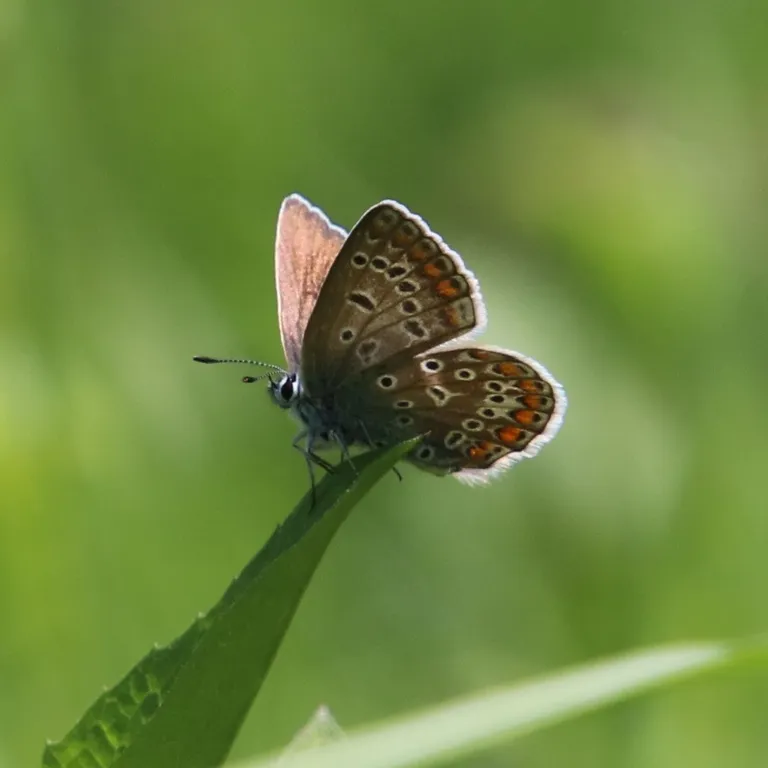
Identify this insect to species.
Polyommatus icarus
